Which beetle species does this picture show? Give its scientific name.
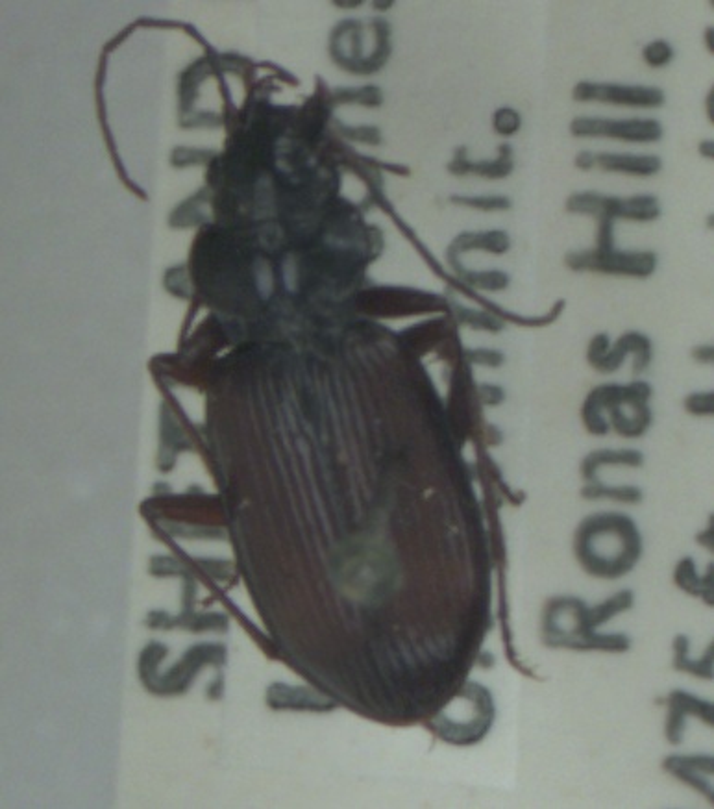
Nebria rufescens
